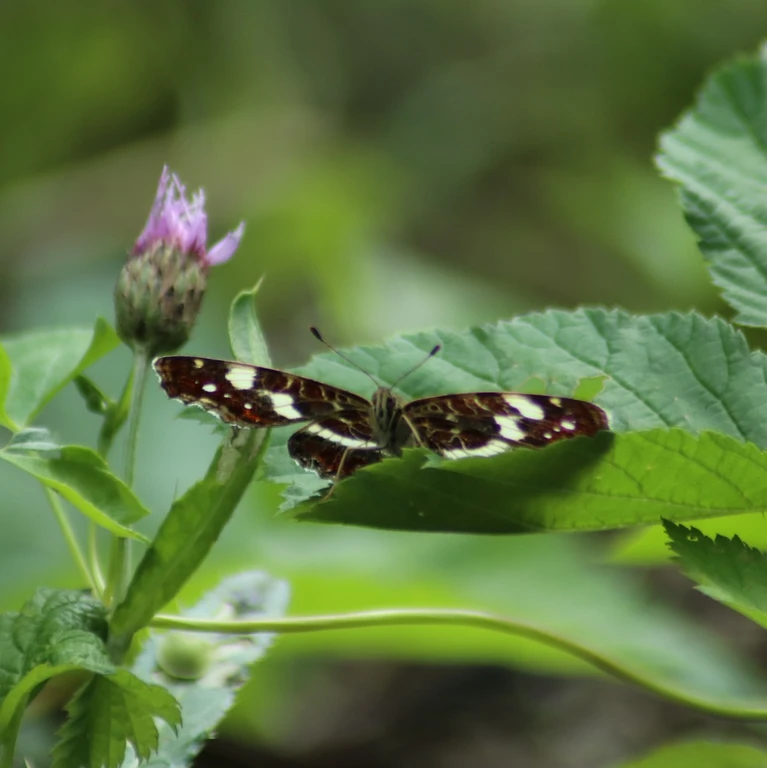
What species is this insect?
Araschnia levana
